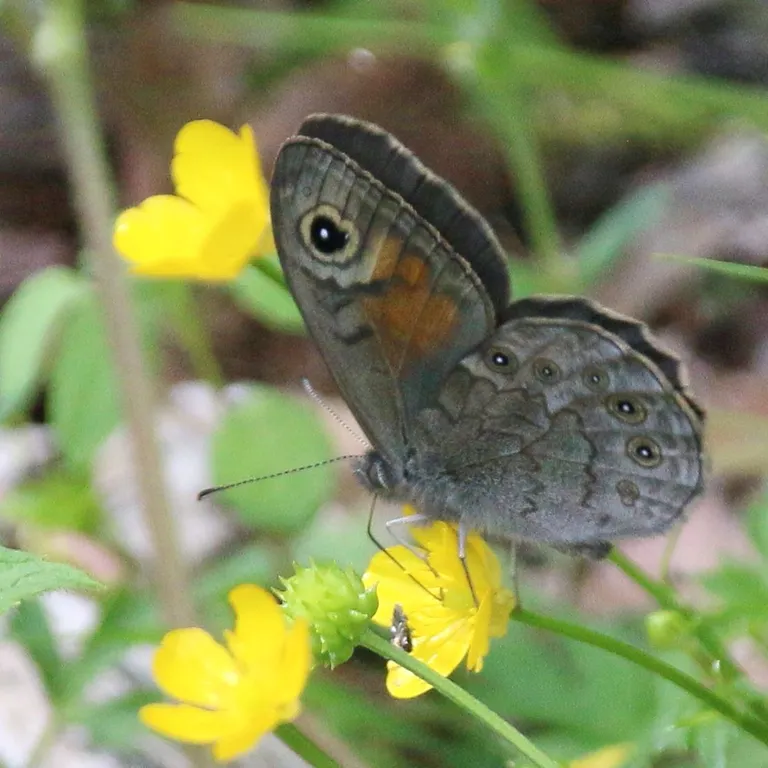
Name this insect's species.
Lasiommata maera (also Pararge maera)
